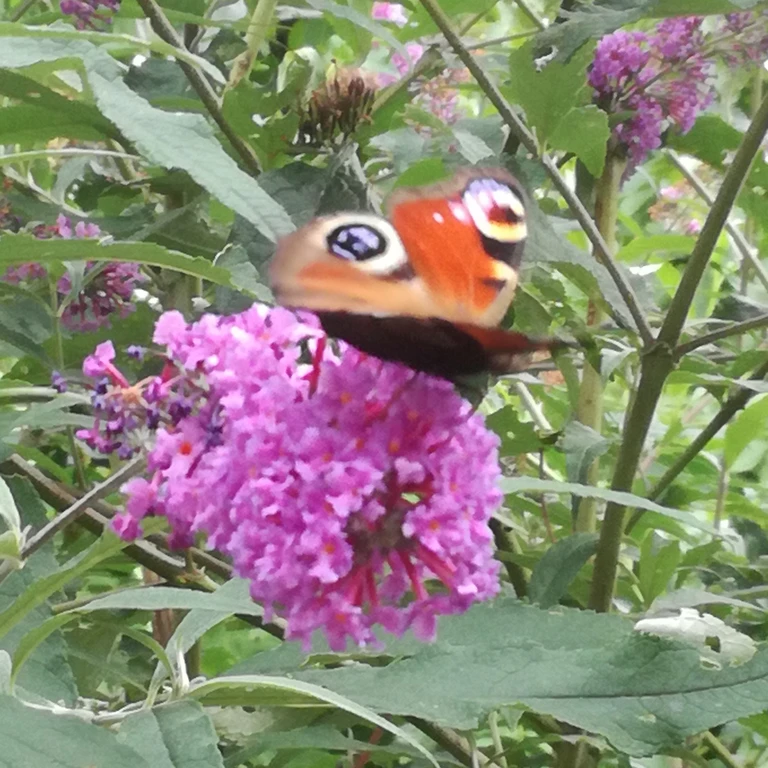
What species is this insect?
Aglais io
